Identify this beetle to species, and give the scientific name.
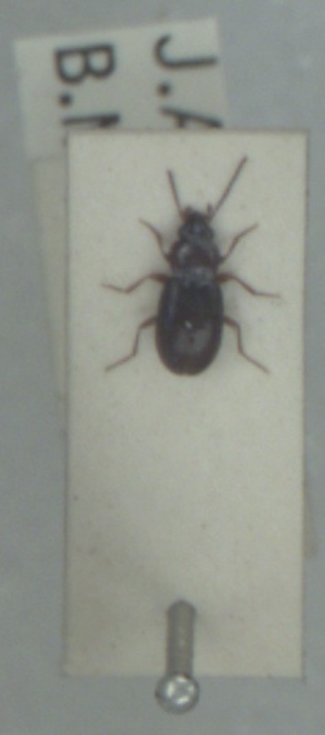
Bembidion obtusum
